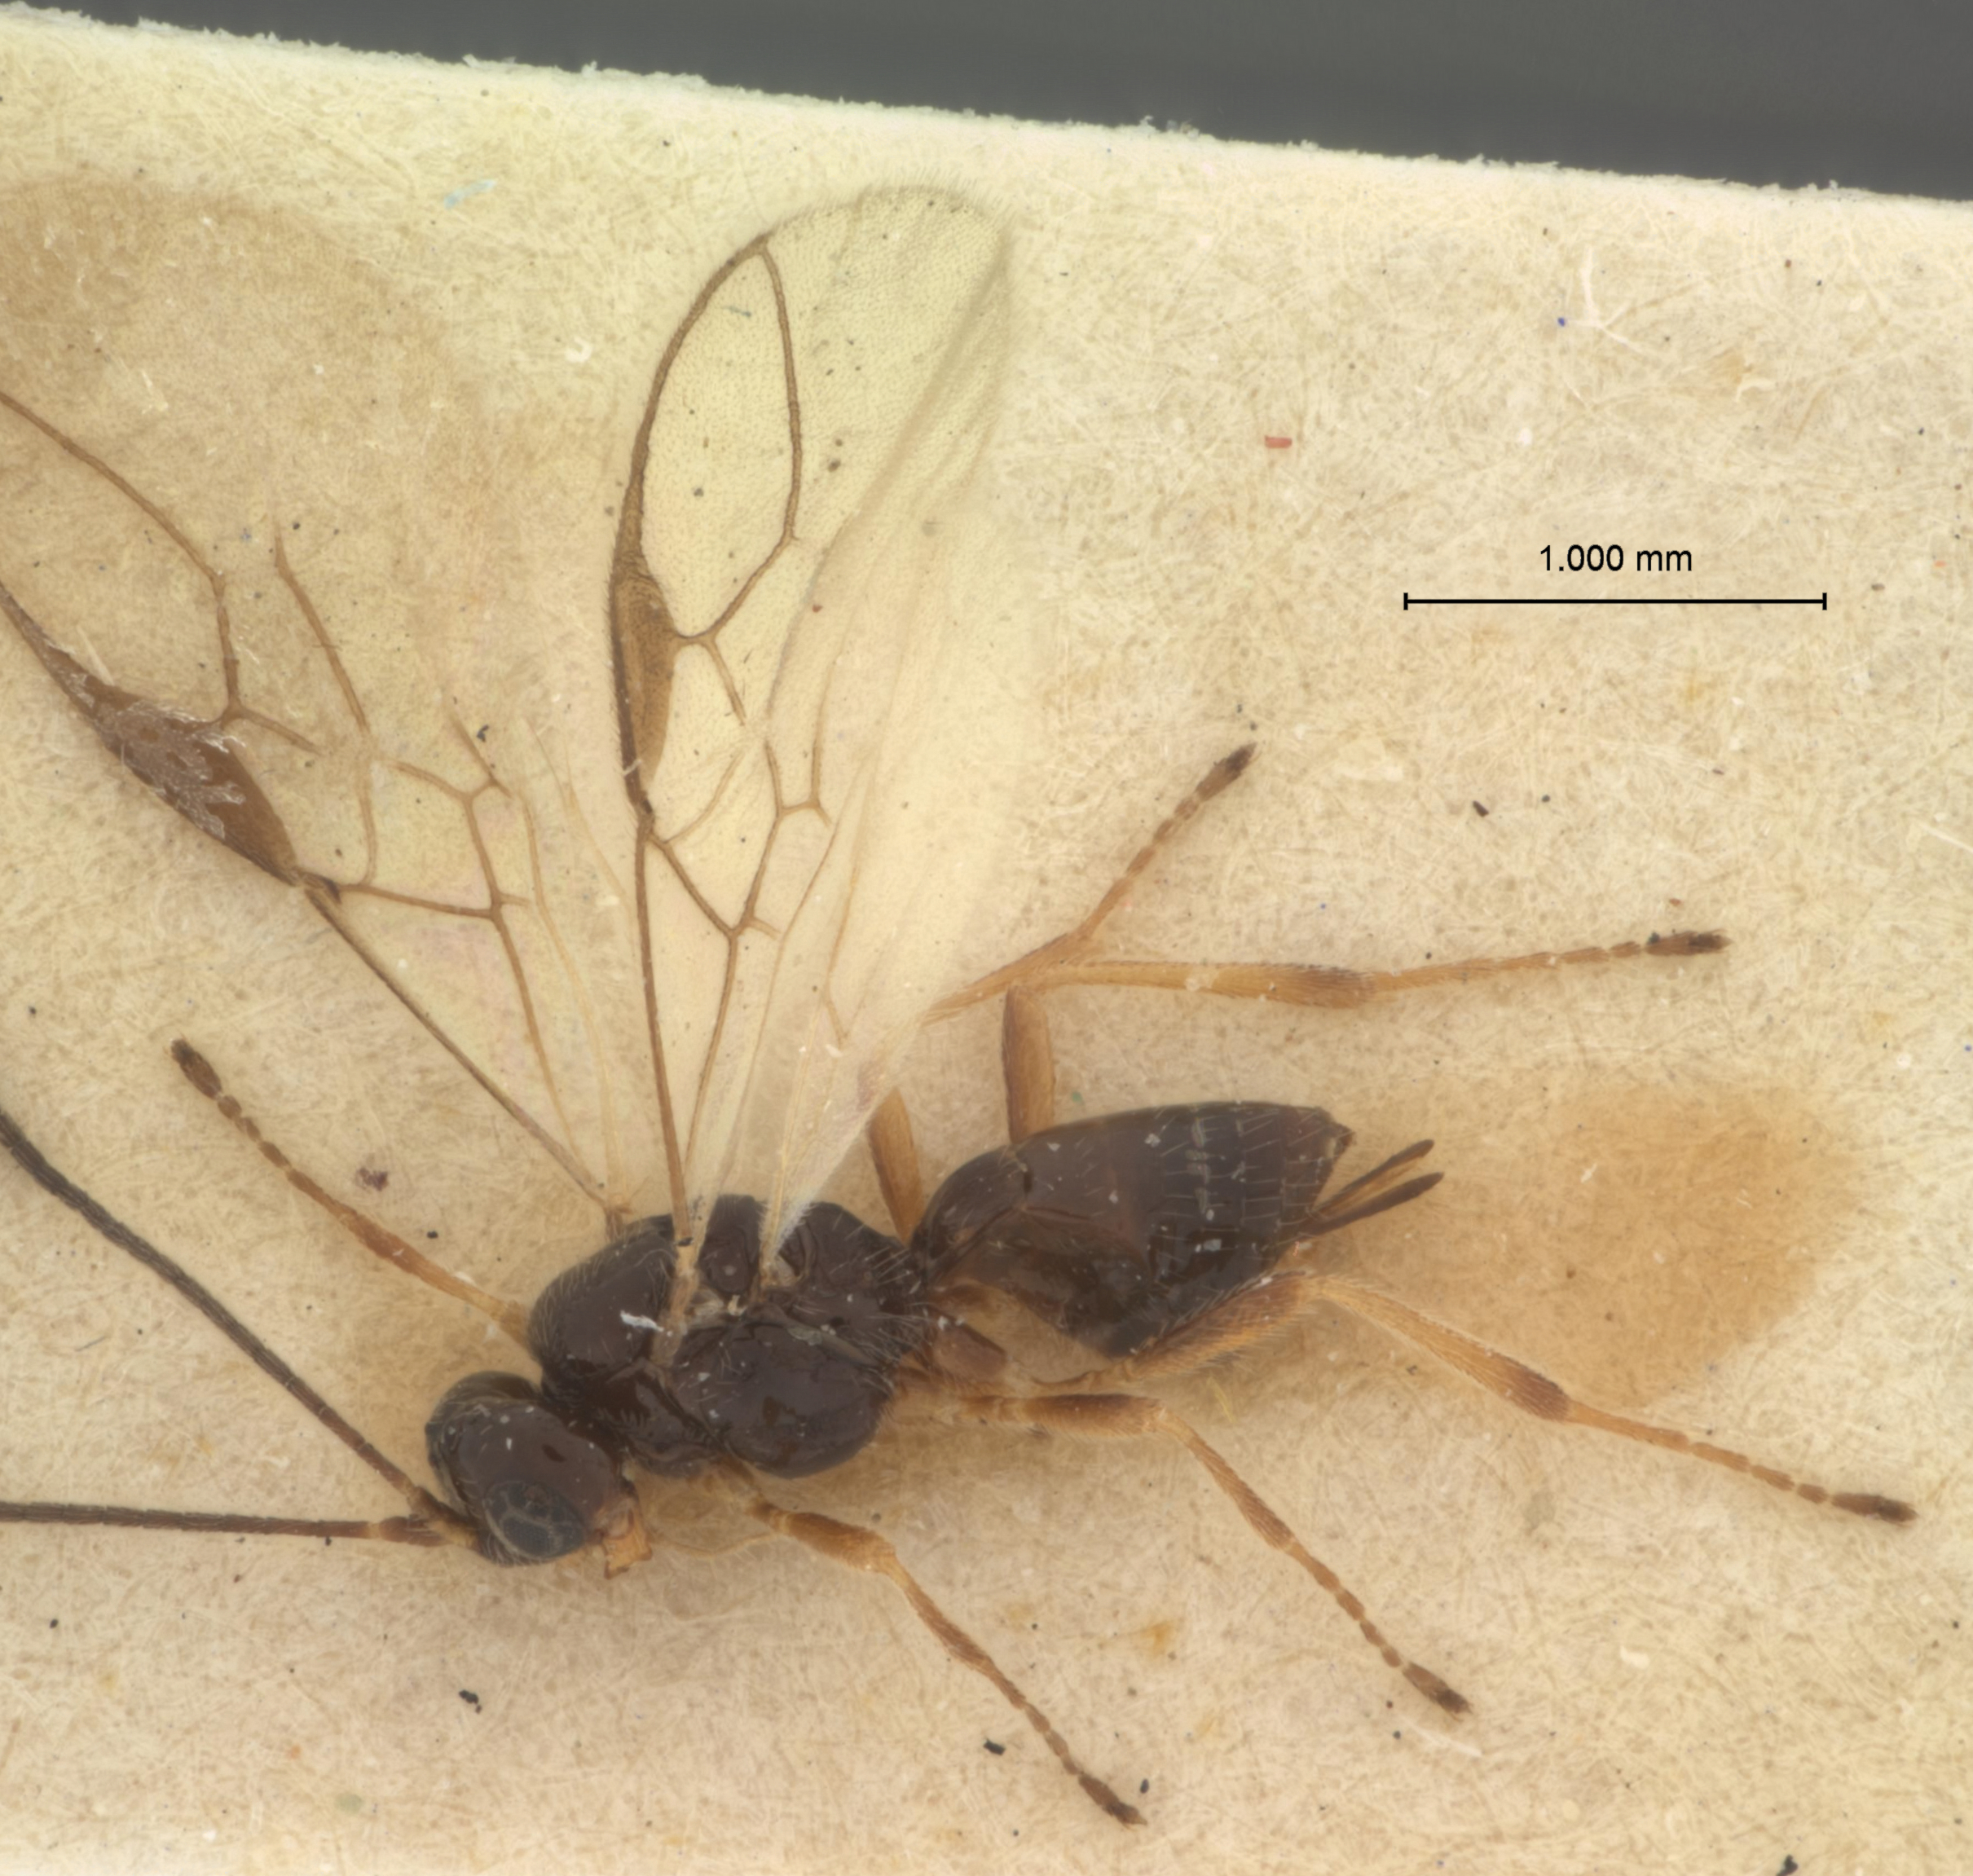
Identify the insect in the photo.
Alysia thapsina
